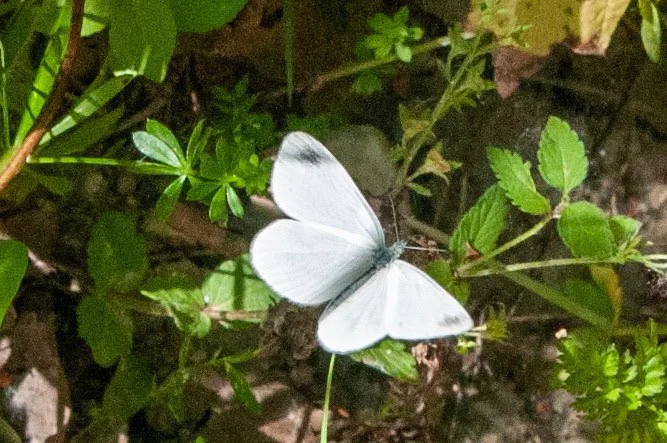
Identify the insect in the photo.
Leptidea sinapis/juvernica
